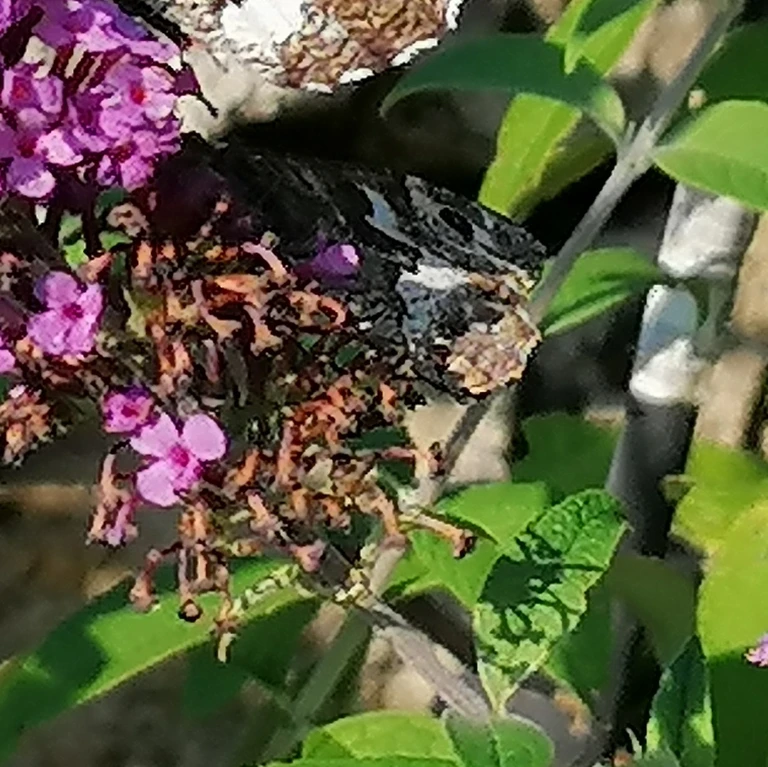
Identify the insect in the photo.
Hipparchia semele
